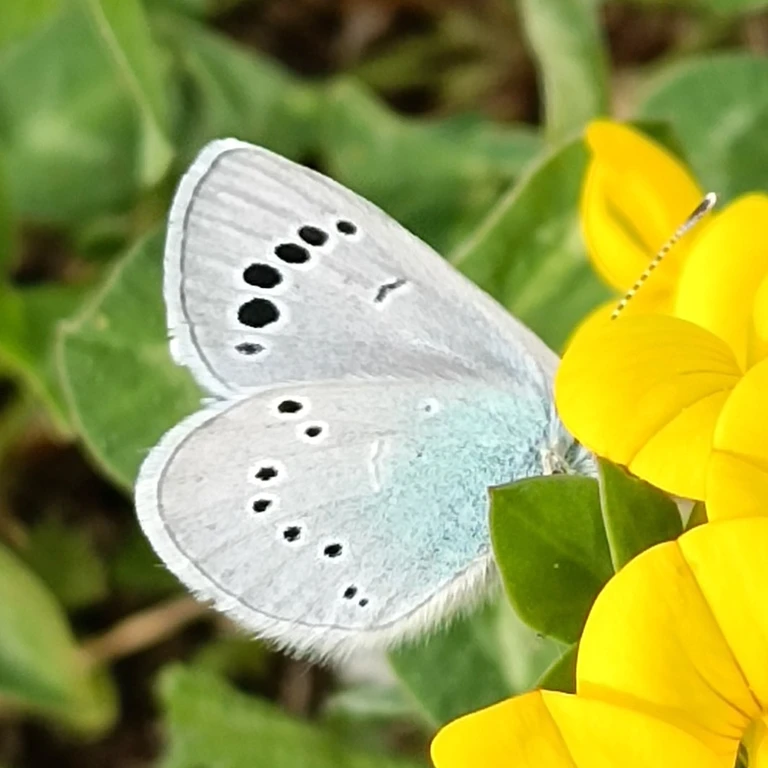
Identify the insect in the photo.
Glaucopsyche alexis
